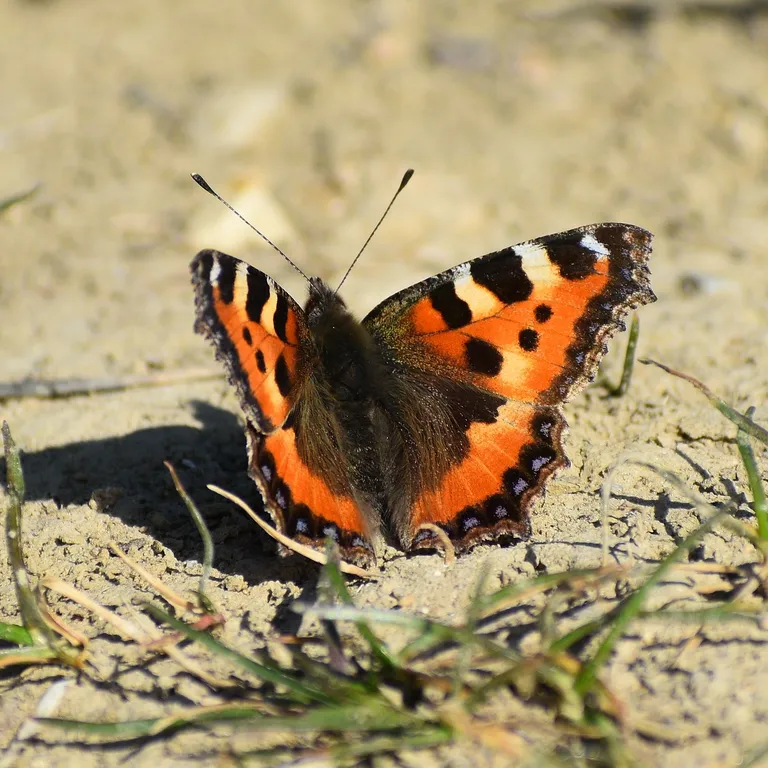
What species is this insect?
Aglais urticae
